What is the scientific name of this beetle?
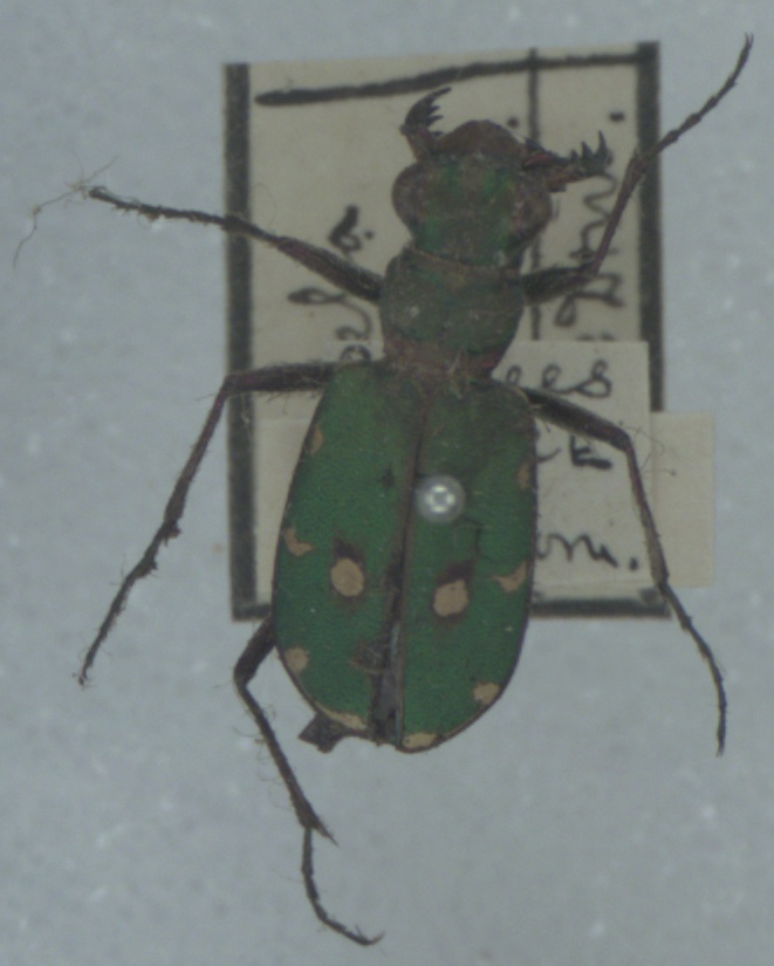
Cicindela campestris
